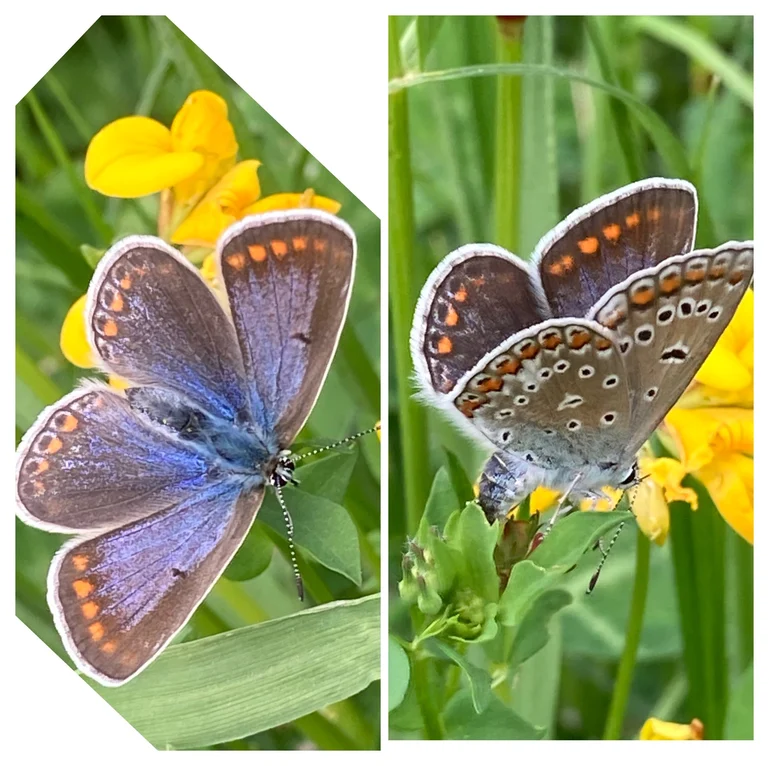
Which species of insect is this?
Polyommatus icarus
